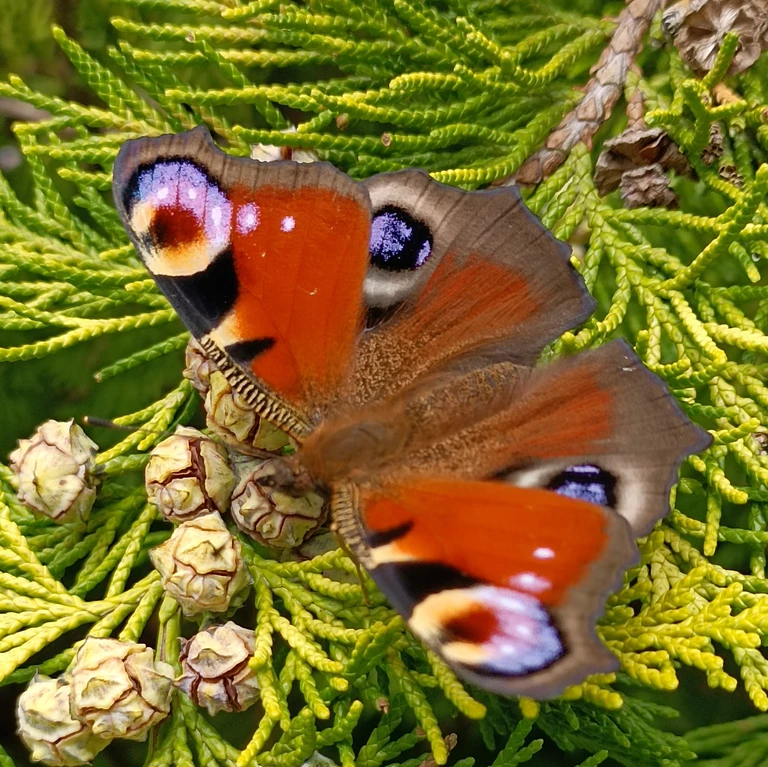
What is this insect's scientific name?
Aglais io
